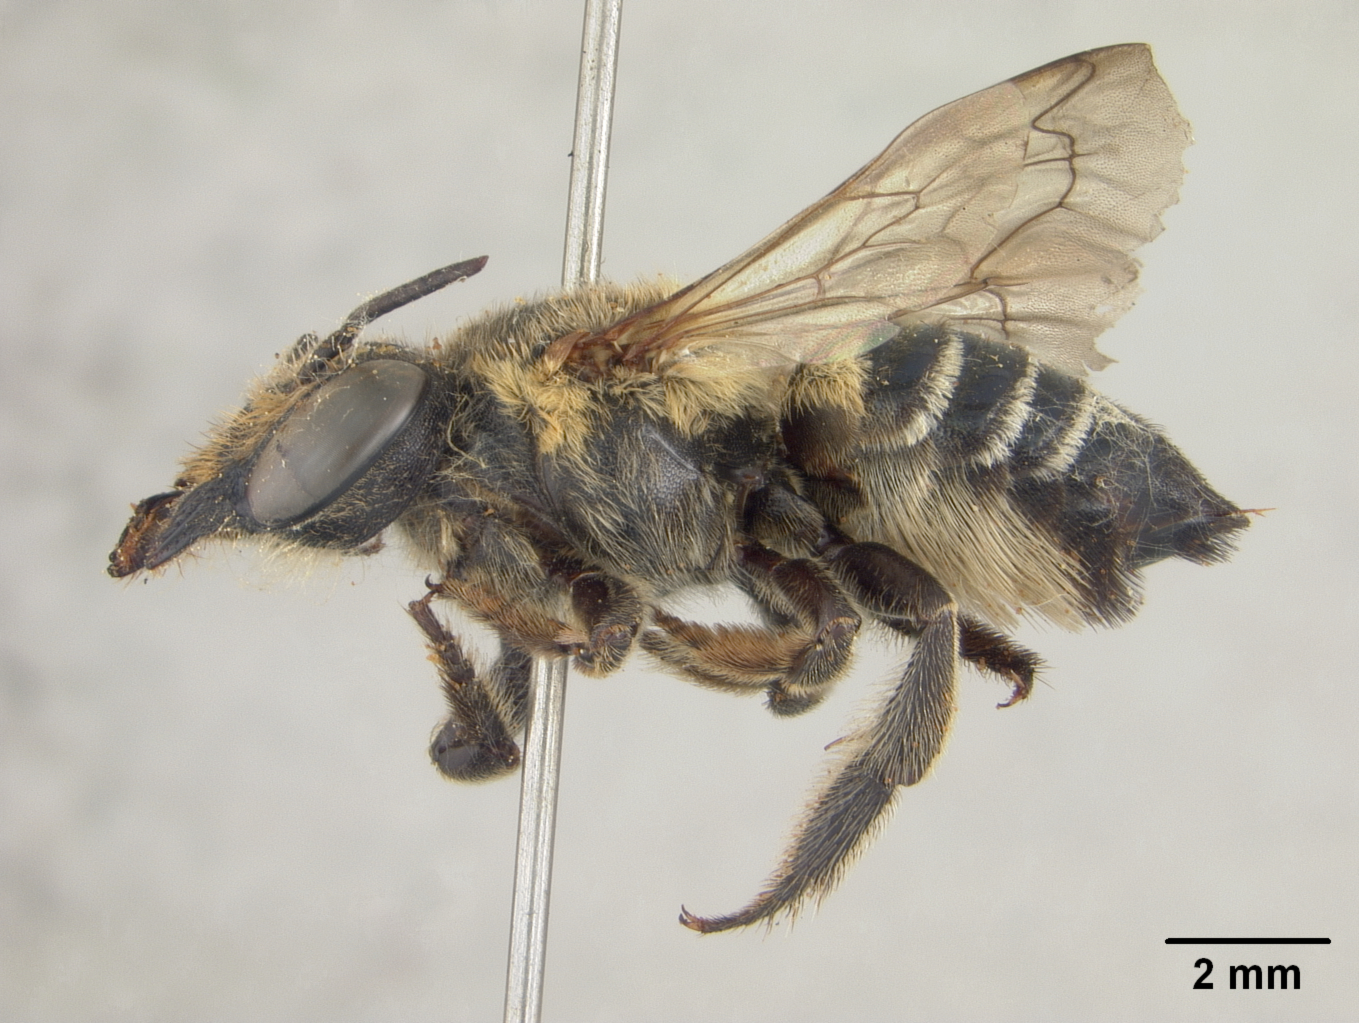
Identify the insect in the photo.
Megachile metallescens
